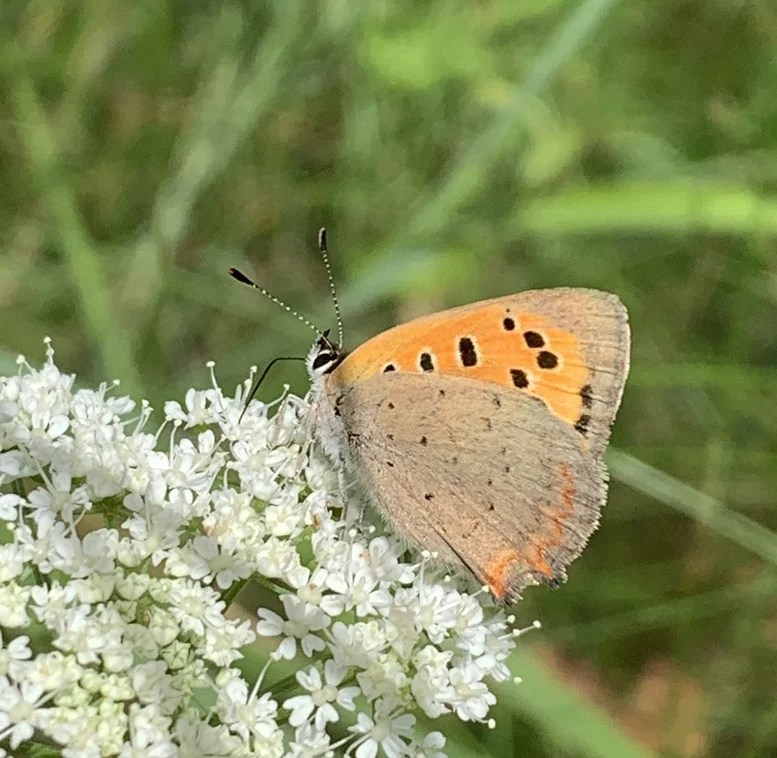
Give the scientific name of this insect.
Lycaena phlaeas
